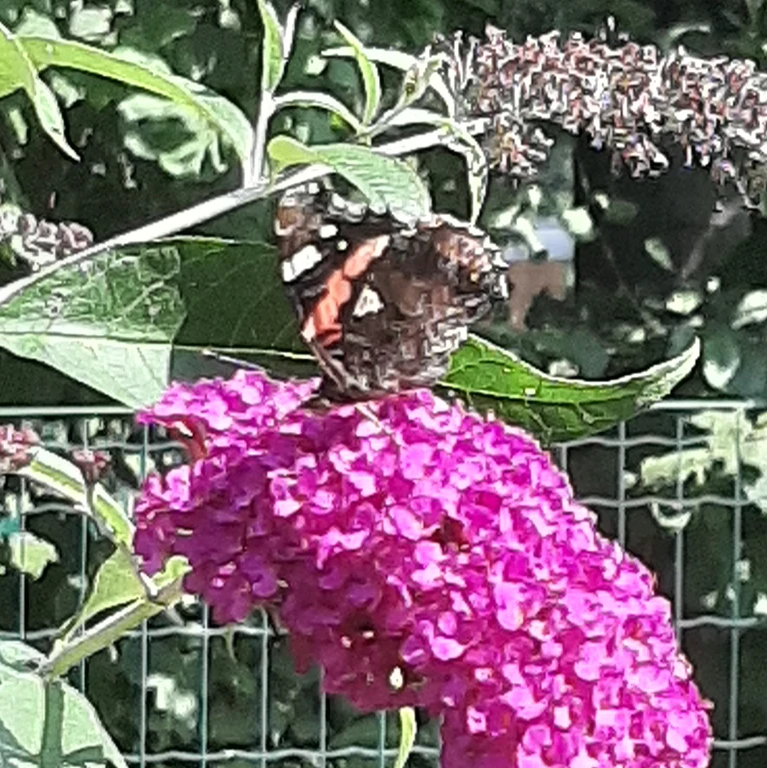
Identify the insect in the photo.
Vanessa atalanta
